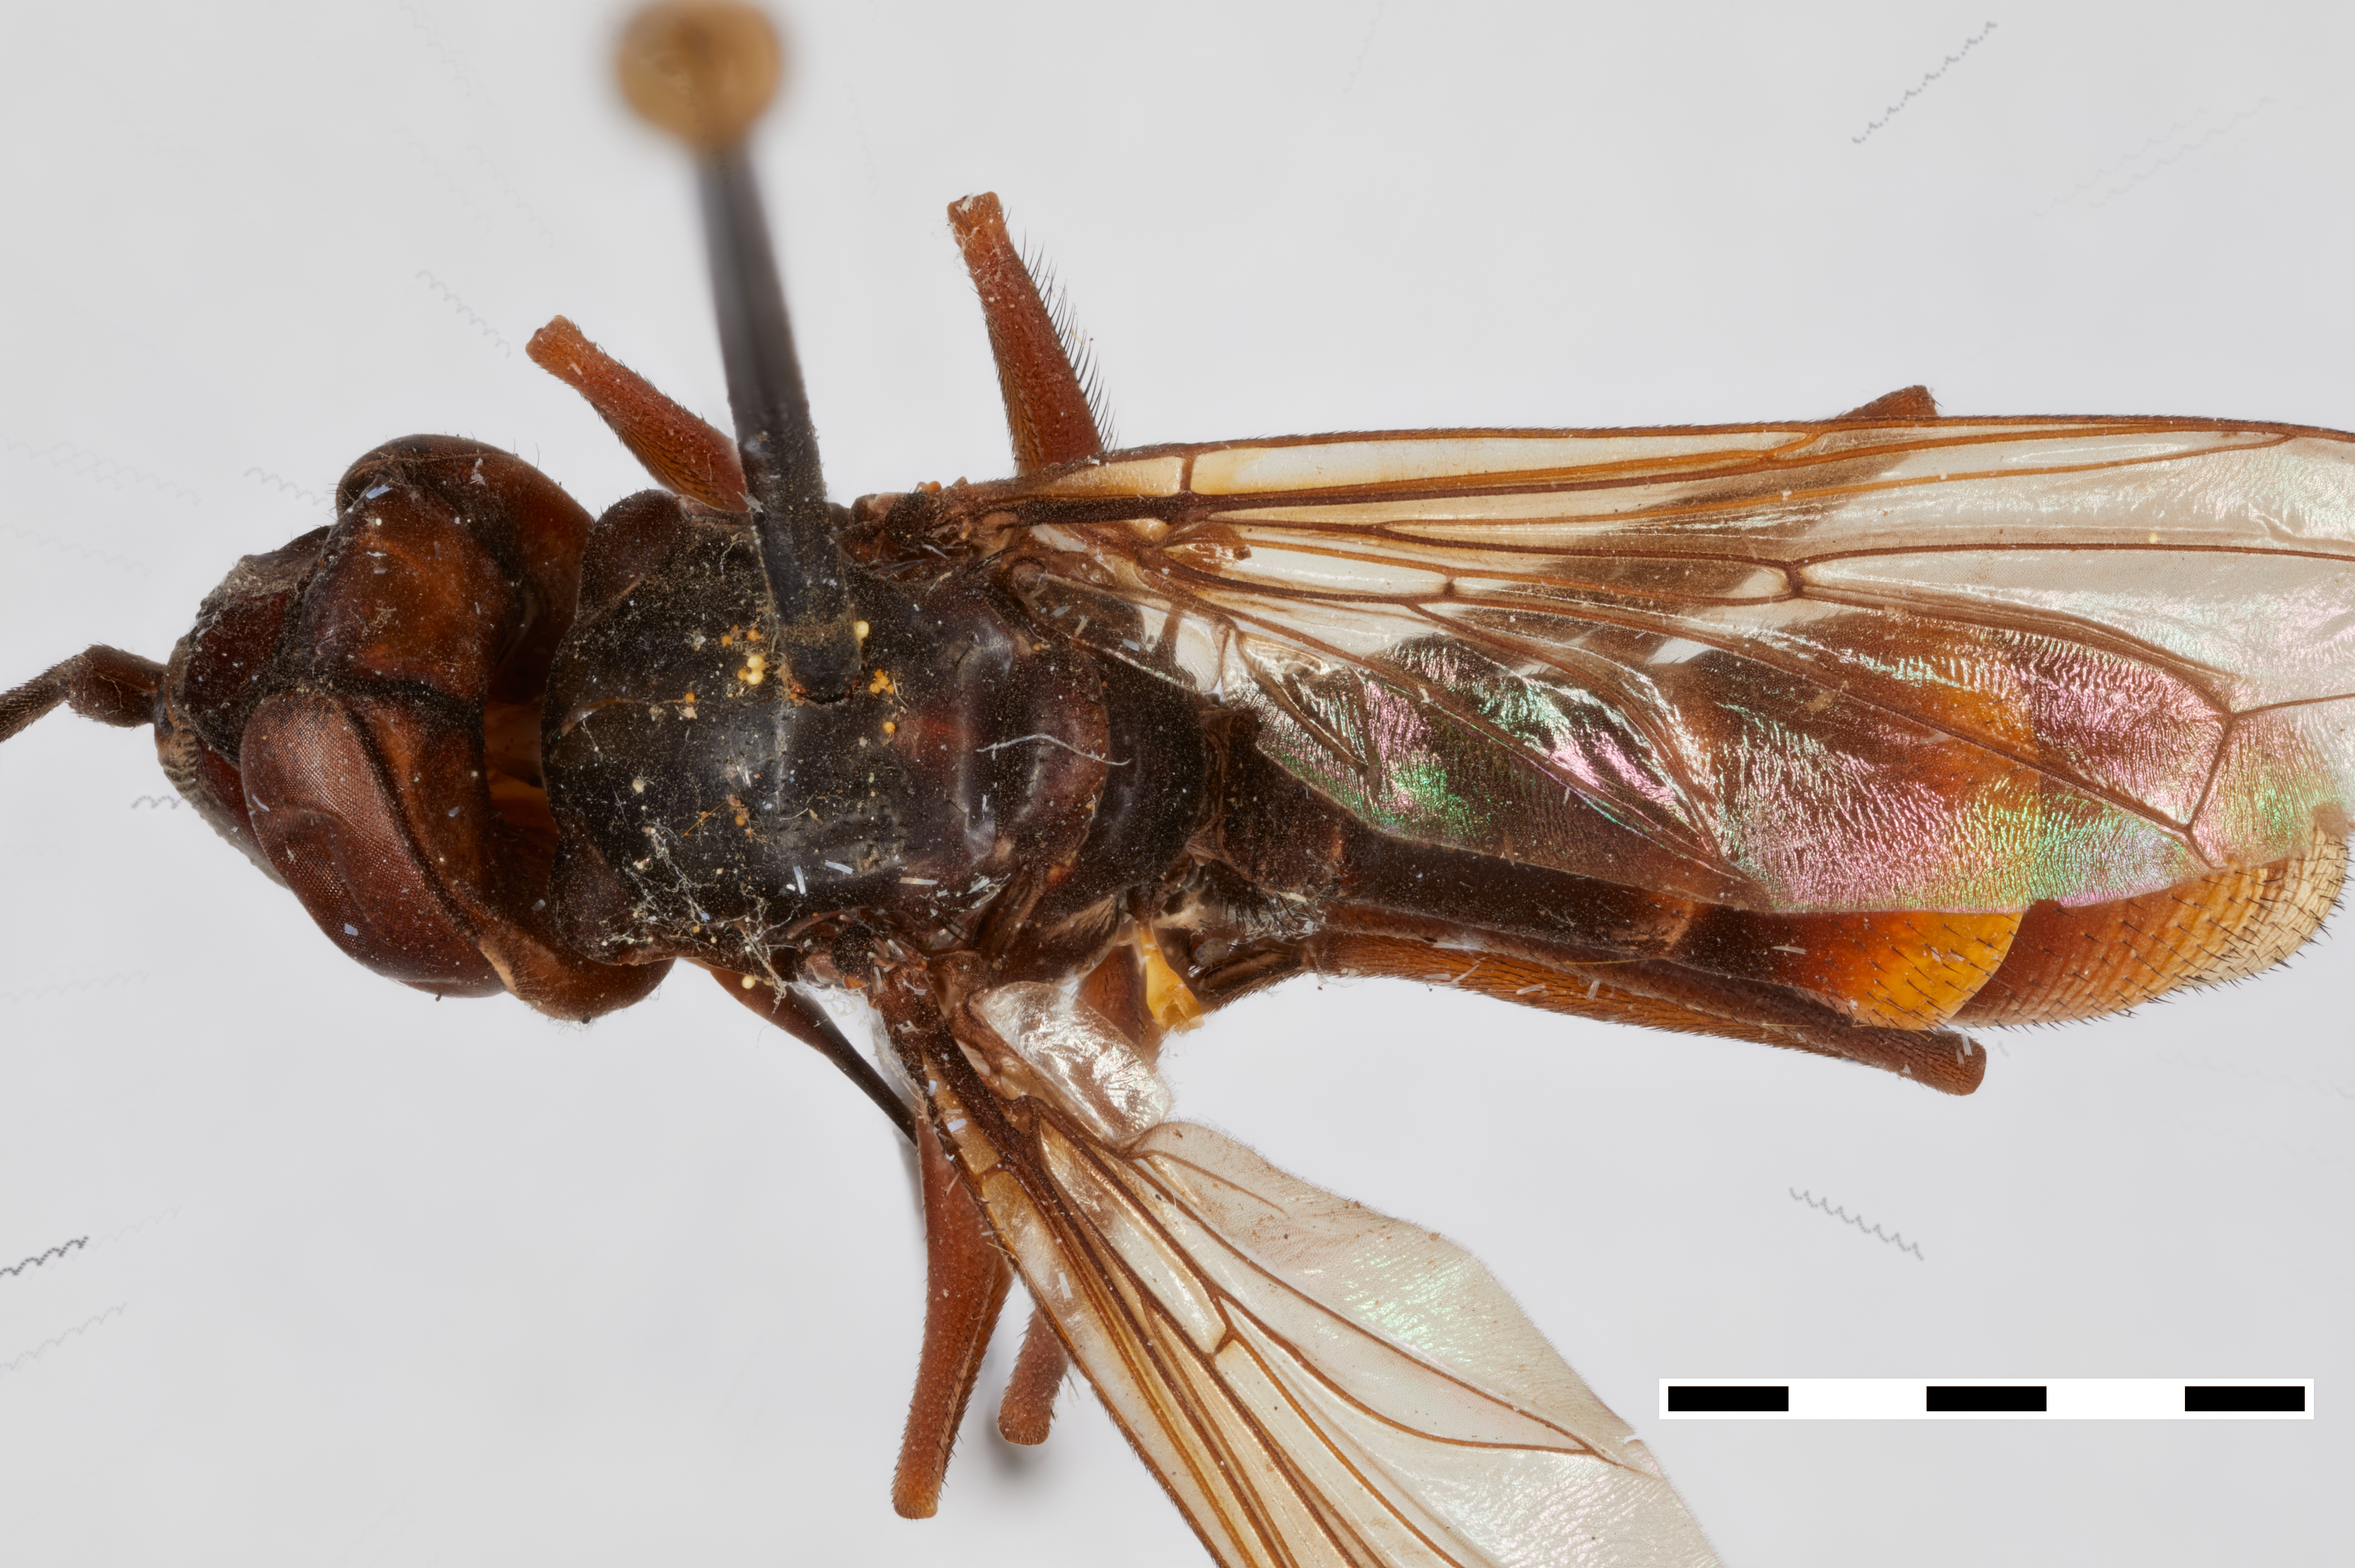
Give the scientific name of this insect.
Siniconops splendens
